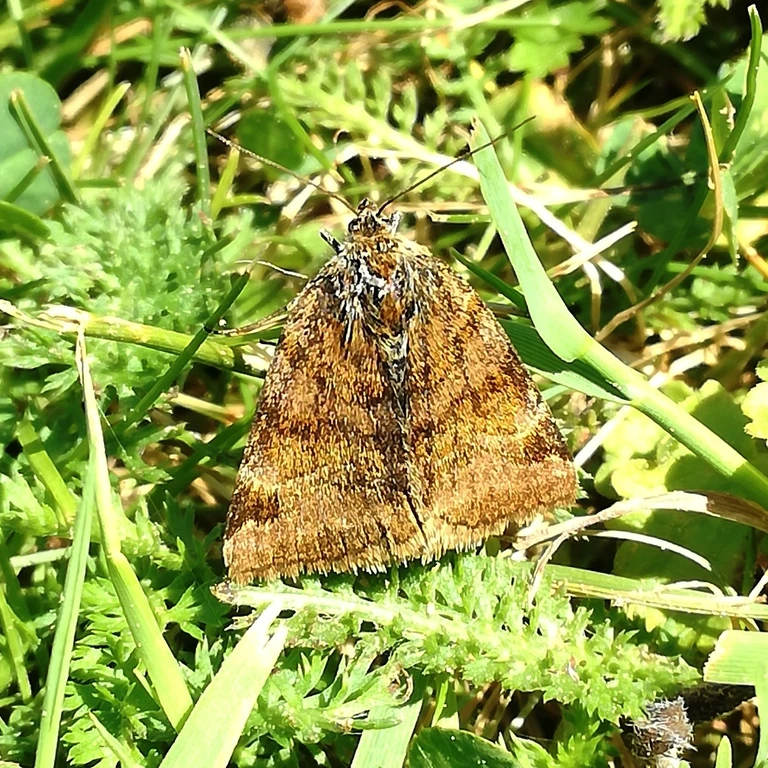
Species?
Euclidia glyphica
